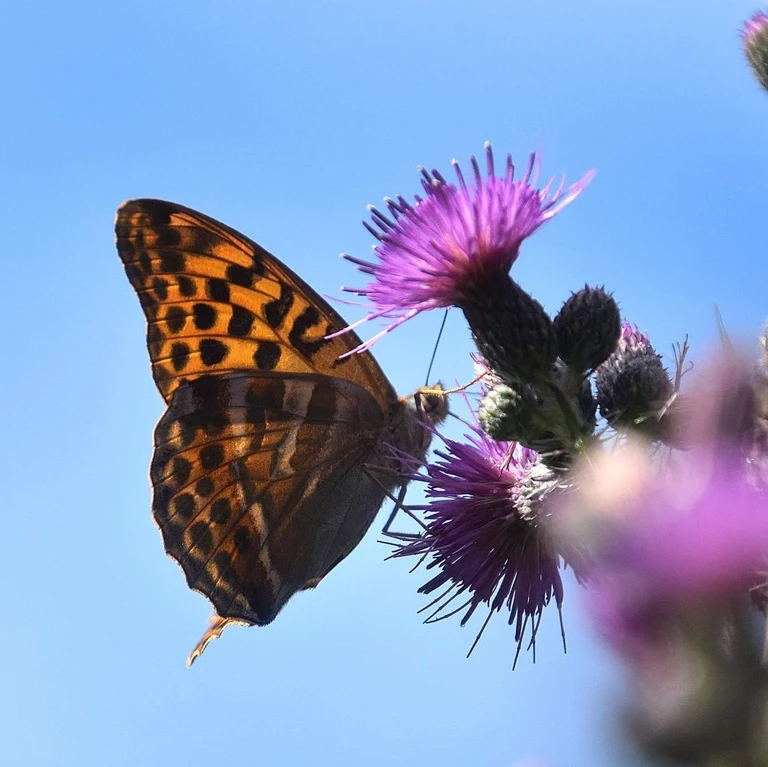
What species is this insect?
Argynnis paphia
